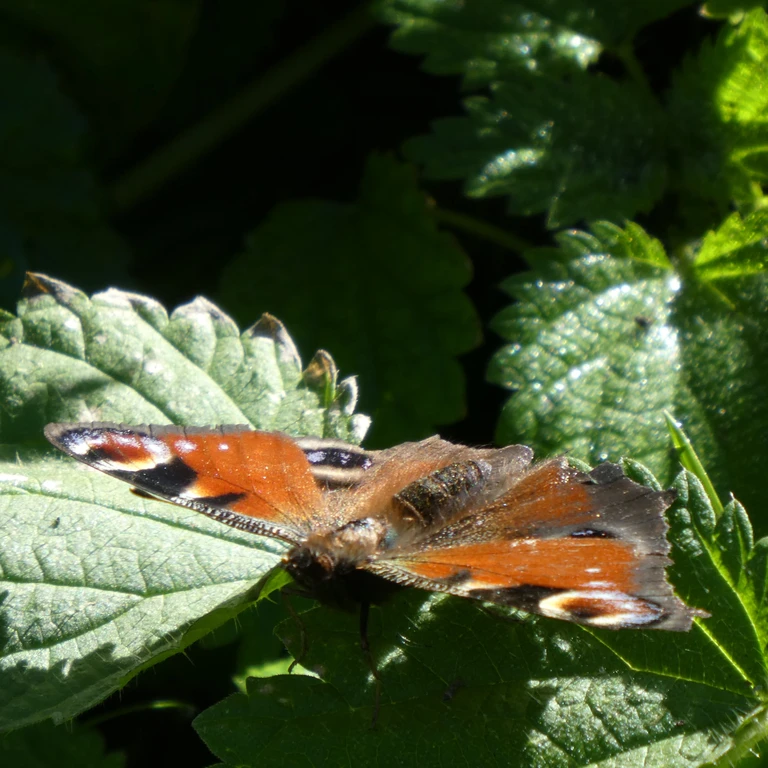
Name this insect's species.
Aglais io
